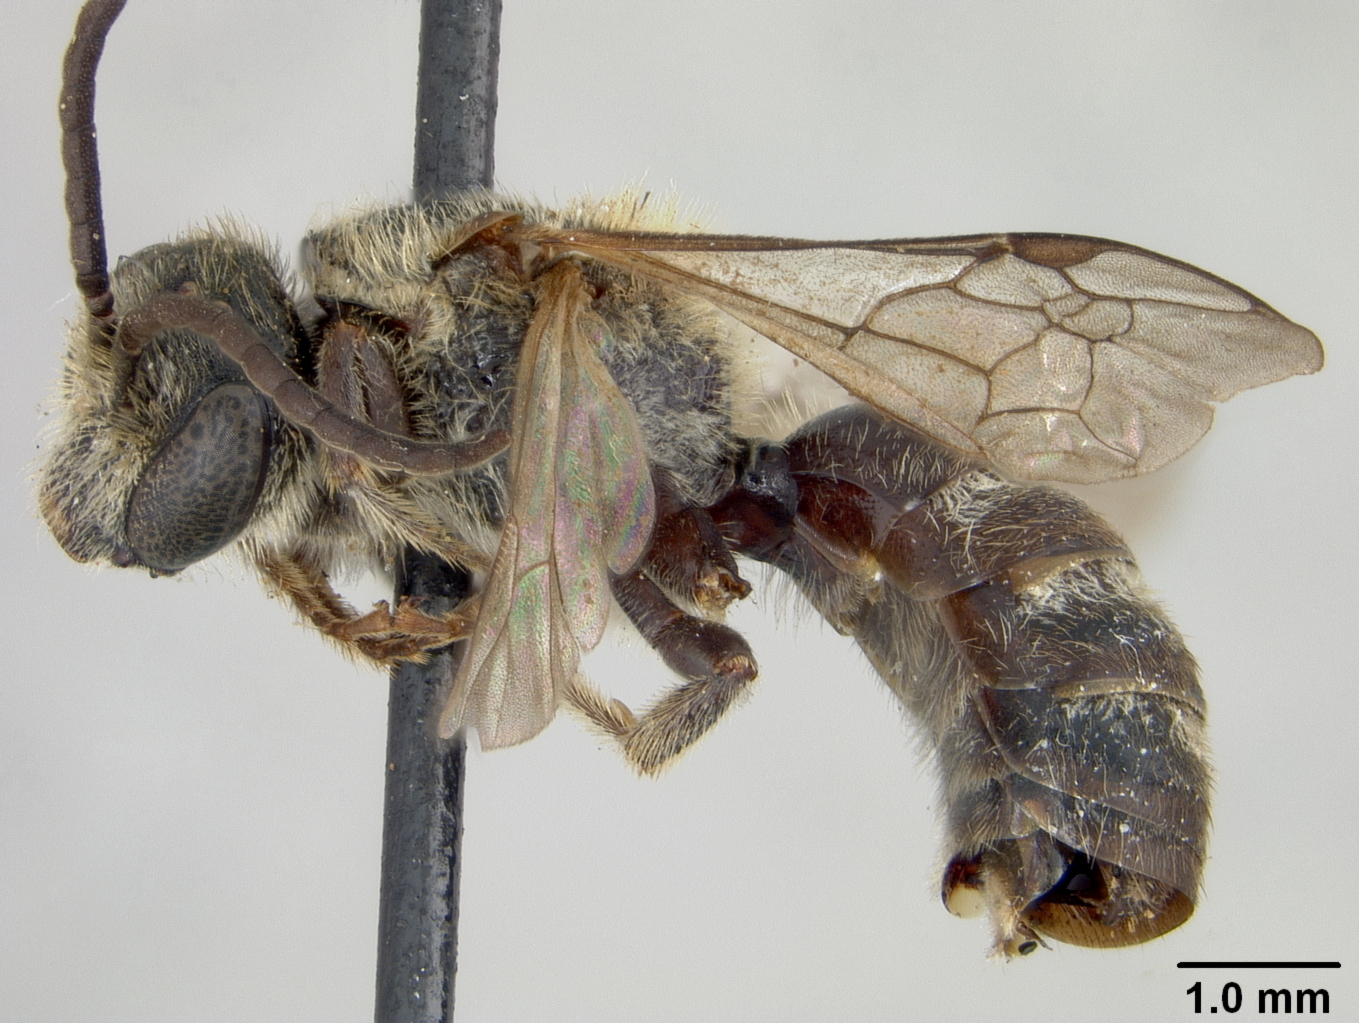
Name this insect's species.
Halictus horishensis
